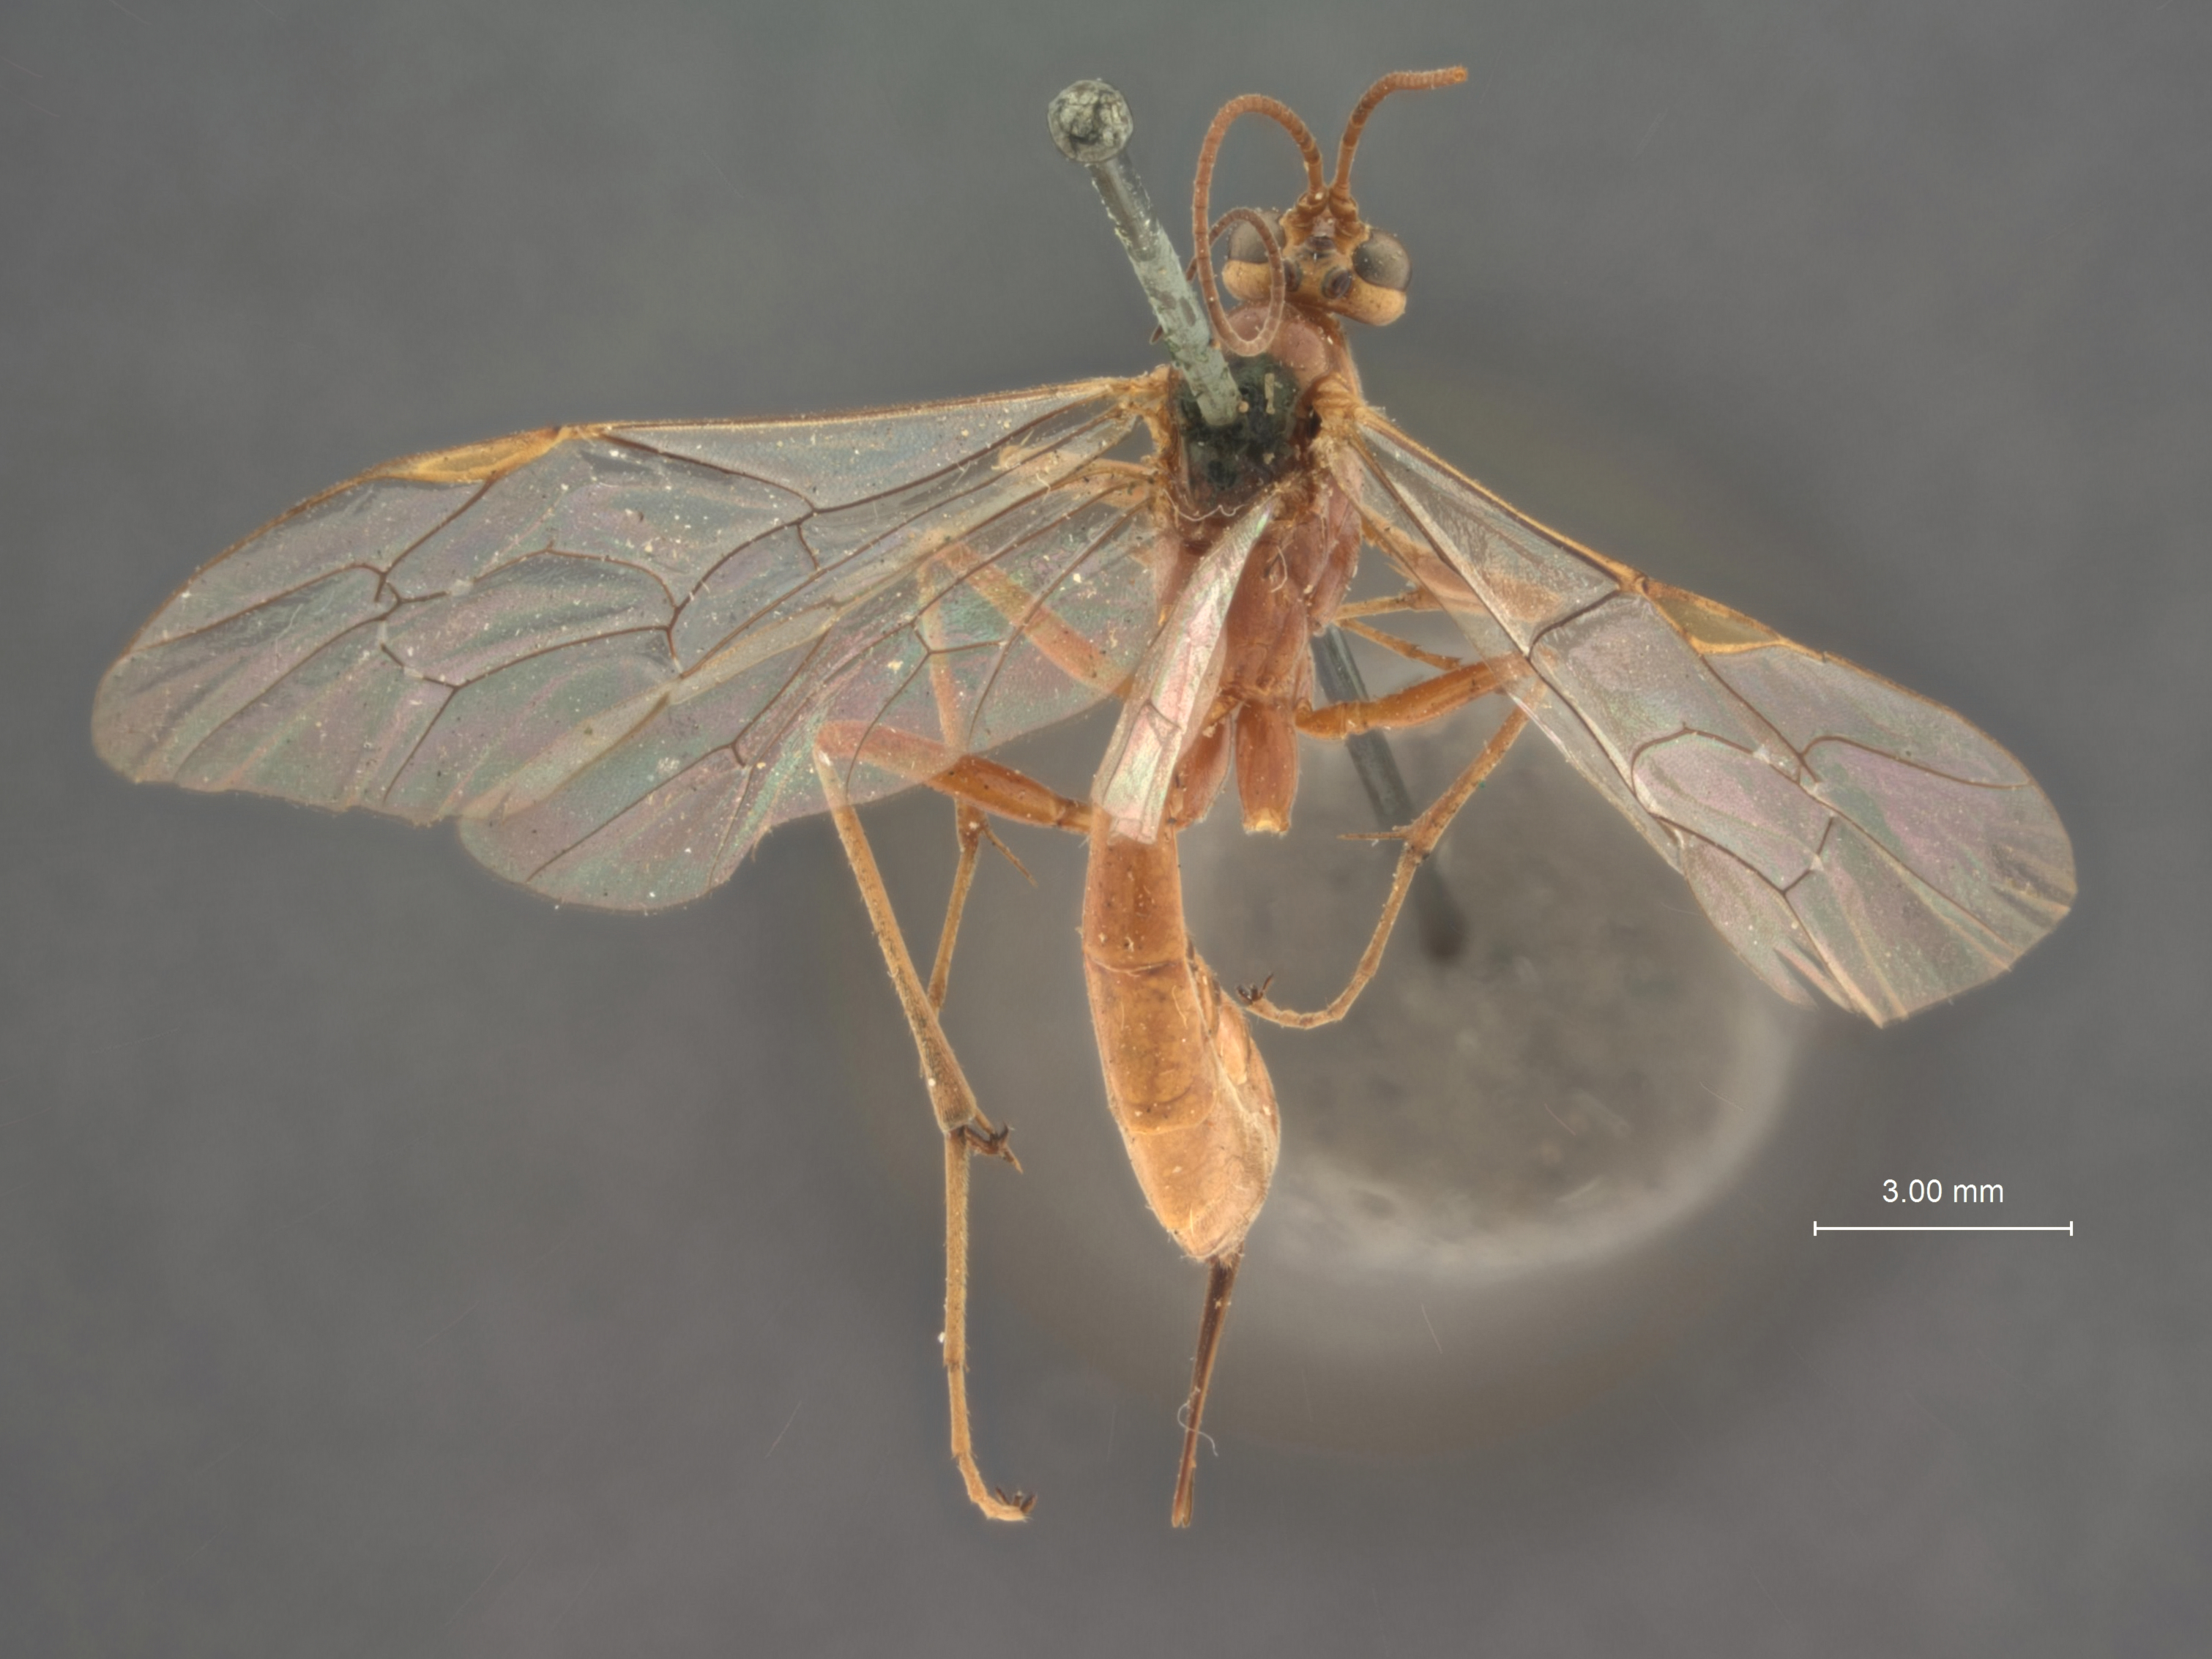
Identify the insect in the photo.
Paniscus temporalis
